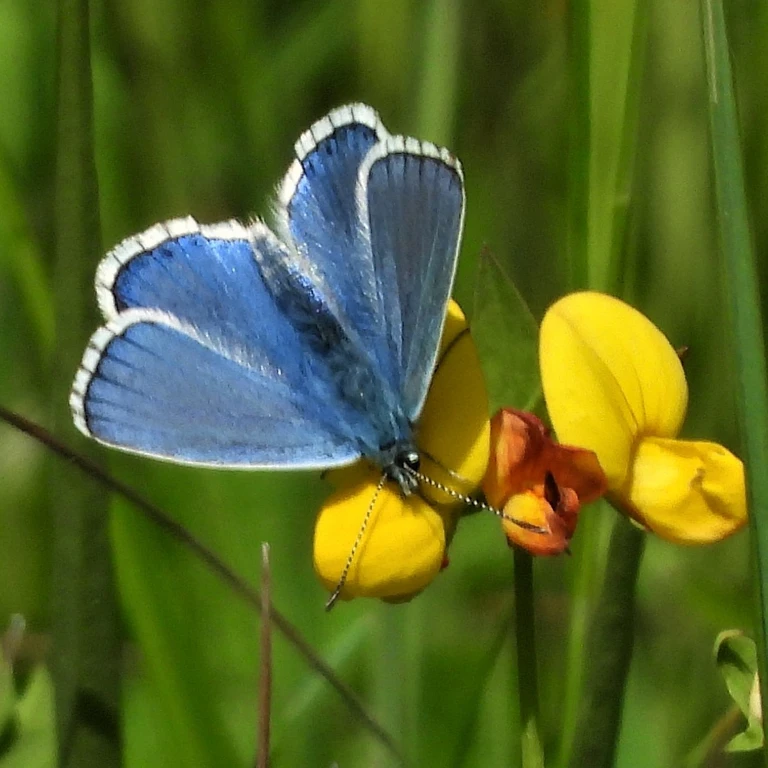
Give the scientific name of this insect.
Lysandra bellargus
